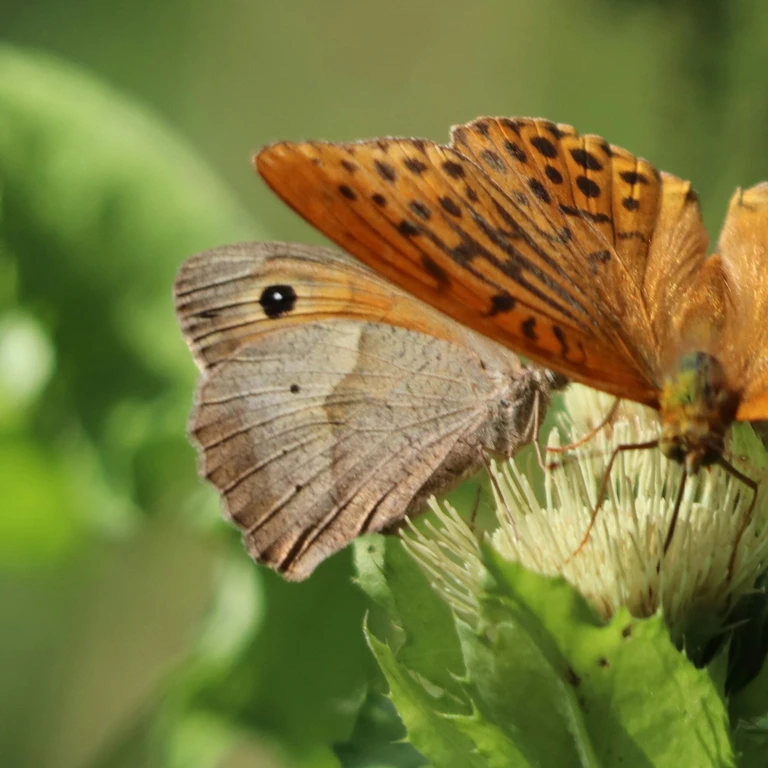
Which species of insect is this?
Maniola jurtina
